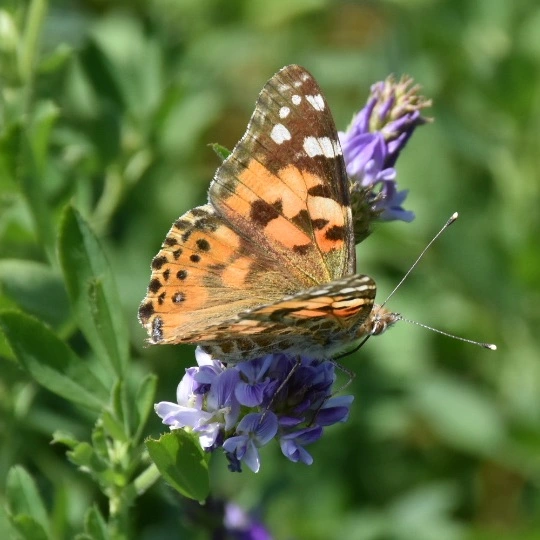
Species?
Vanessa cardui
